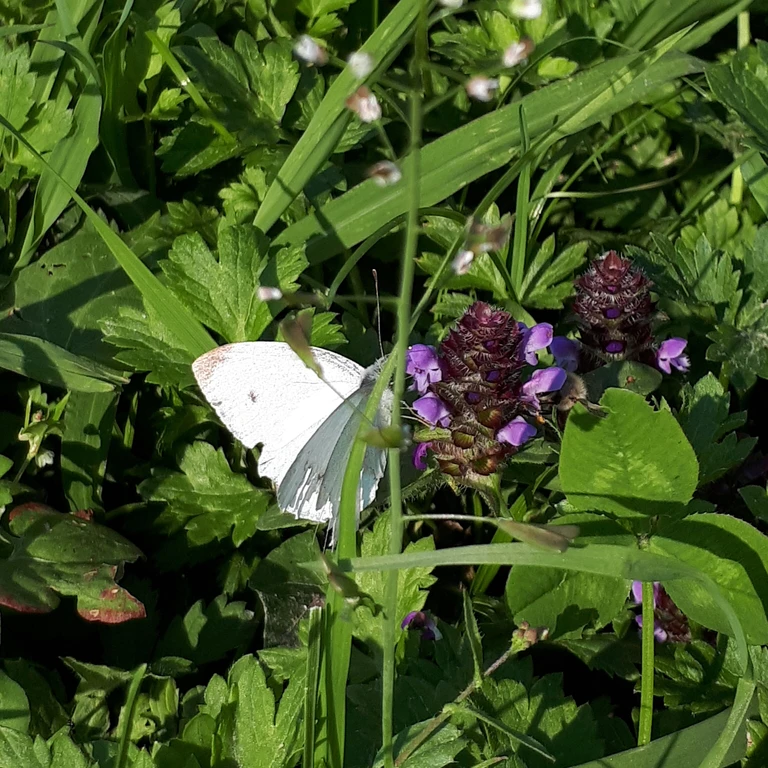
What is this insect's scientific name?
Pieris rapae
